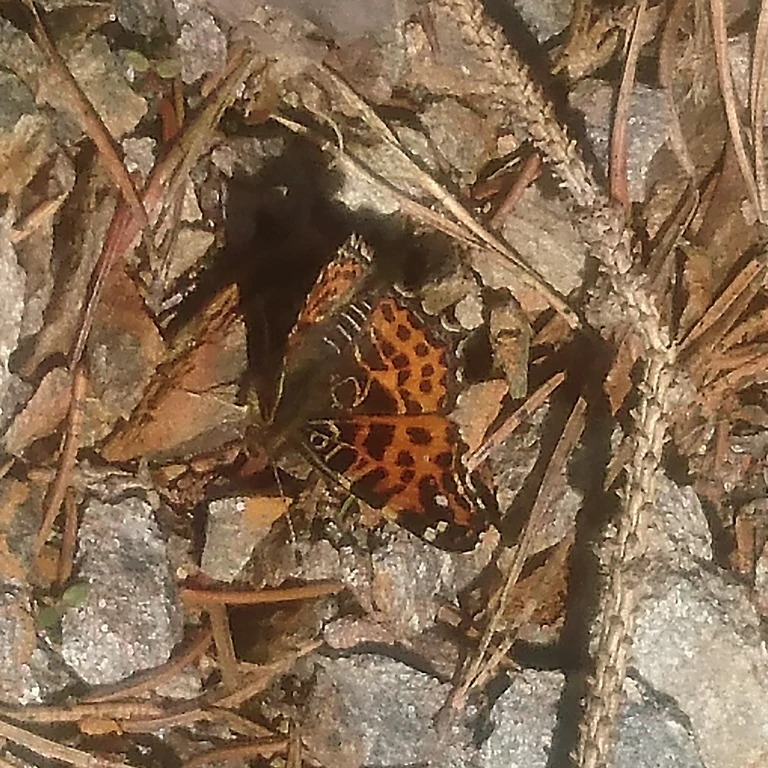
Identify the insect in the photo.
Araschnia levana
